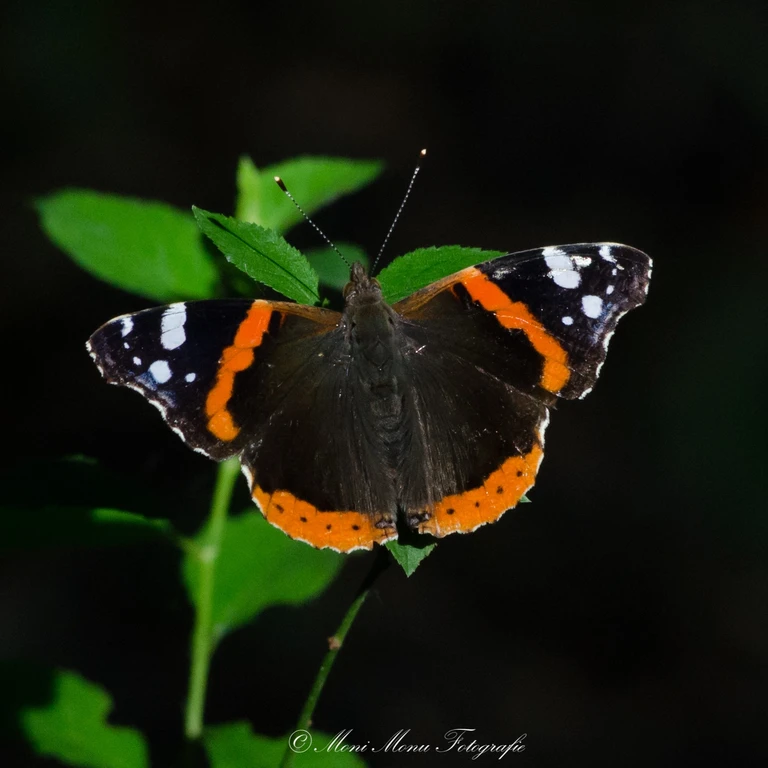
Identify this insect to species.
Vanessa atalanta
